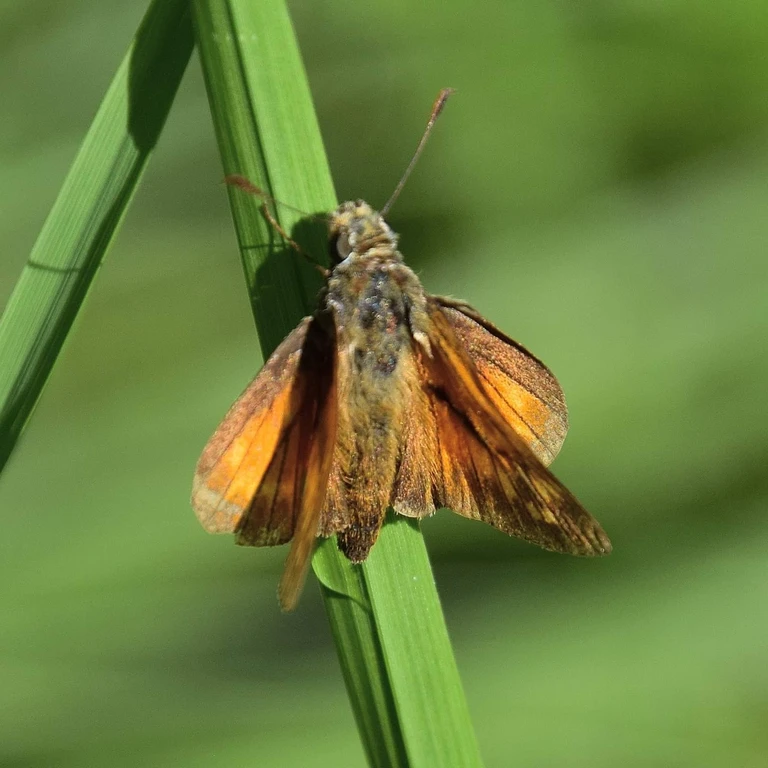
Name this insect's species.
Ochlodes sylvanus (also Ochlodes venata)
